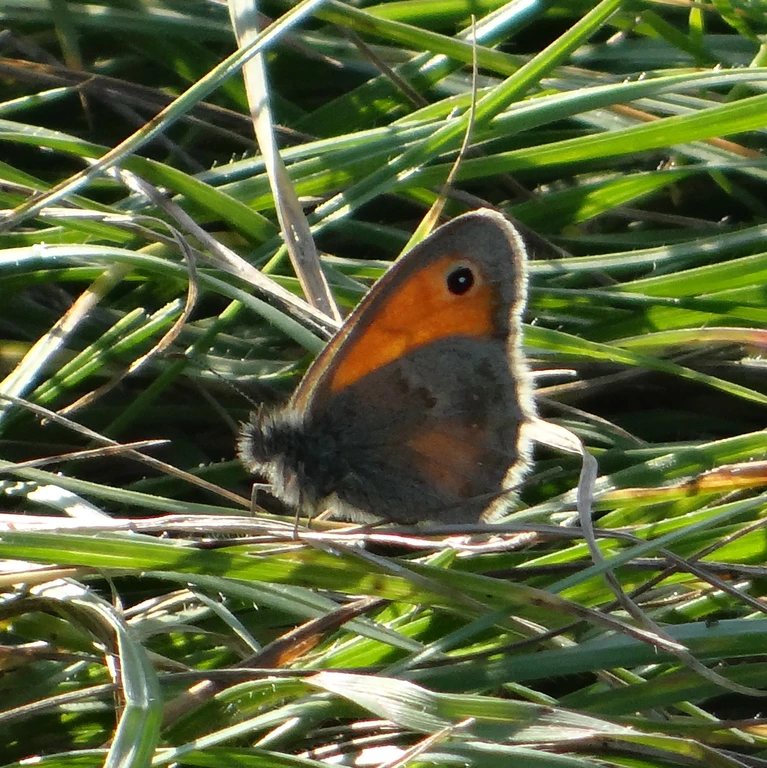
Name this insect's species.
Coenonympha pamphilus
